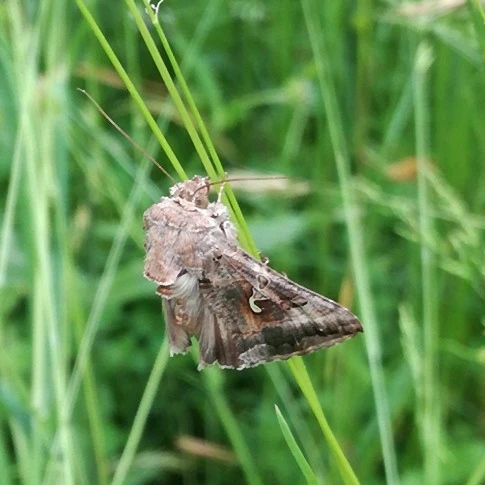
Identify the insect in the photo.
Autographa gamma
